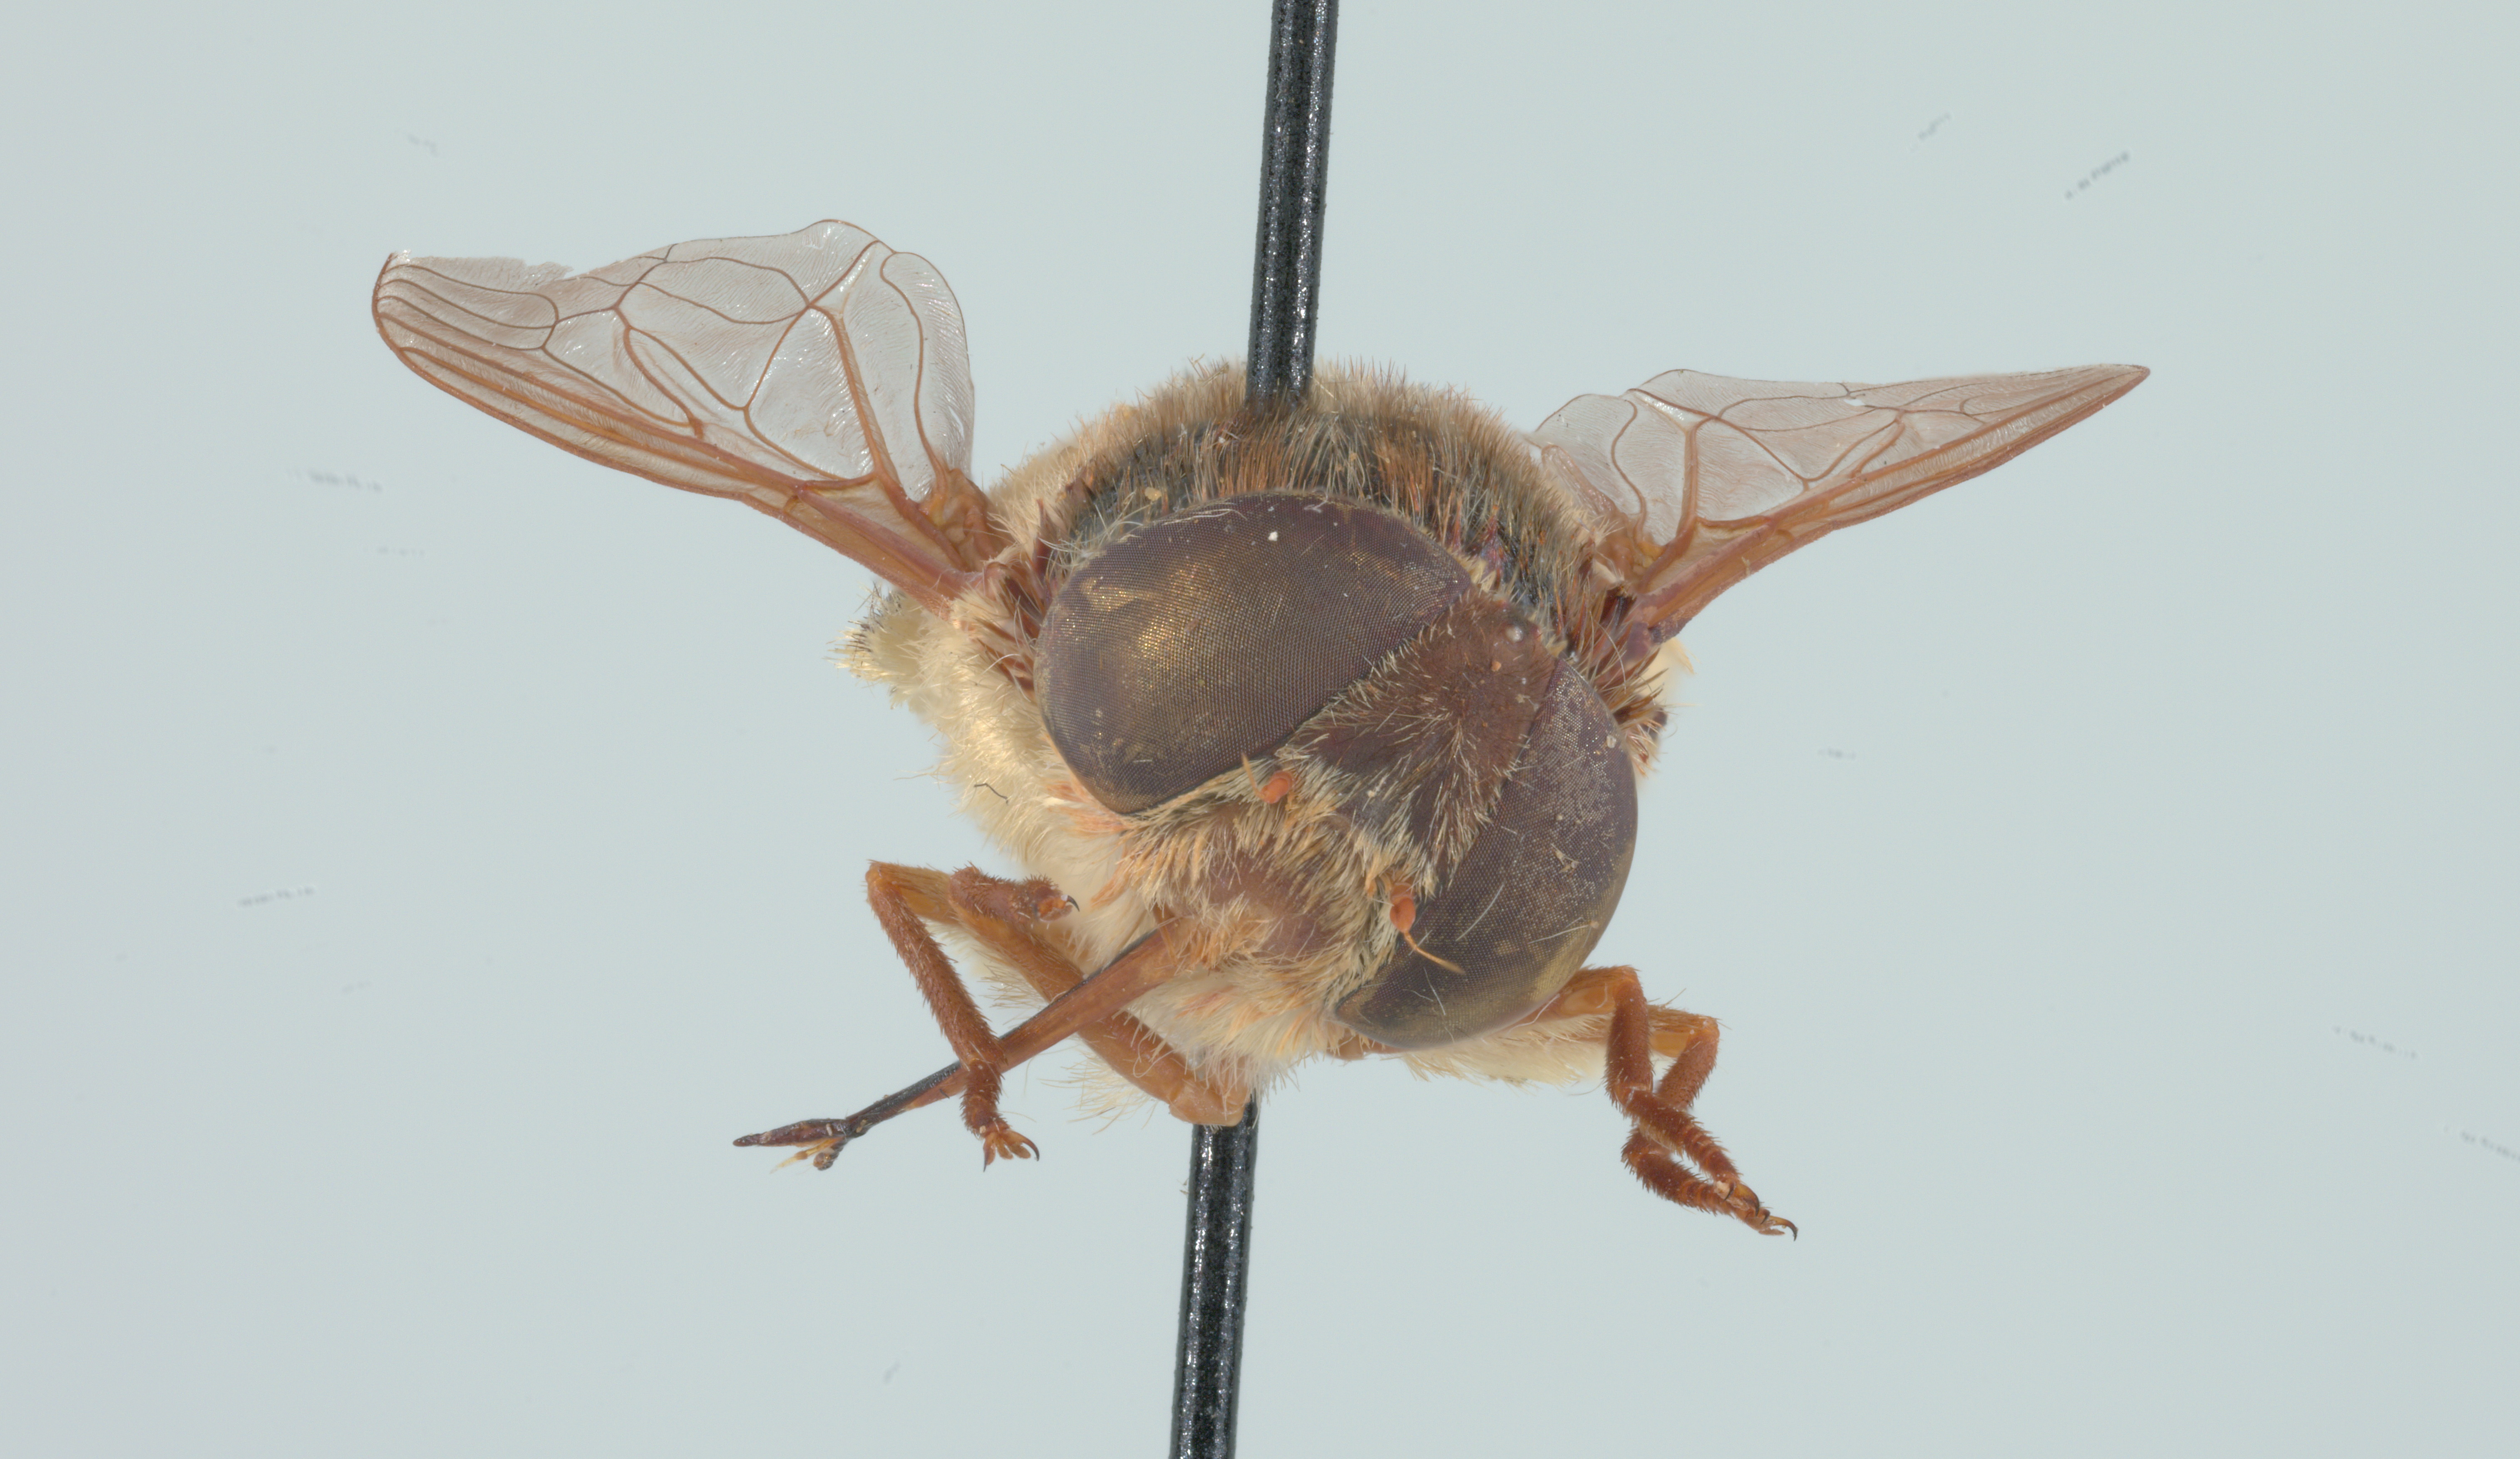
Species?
Neorhynchocephalus volaticus
